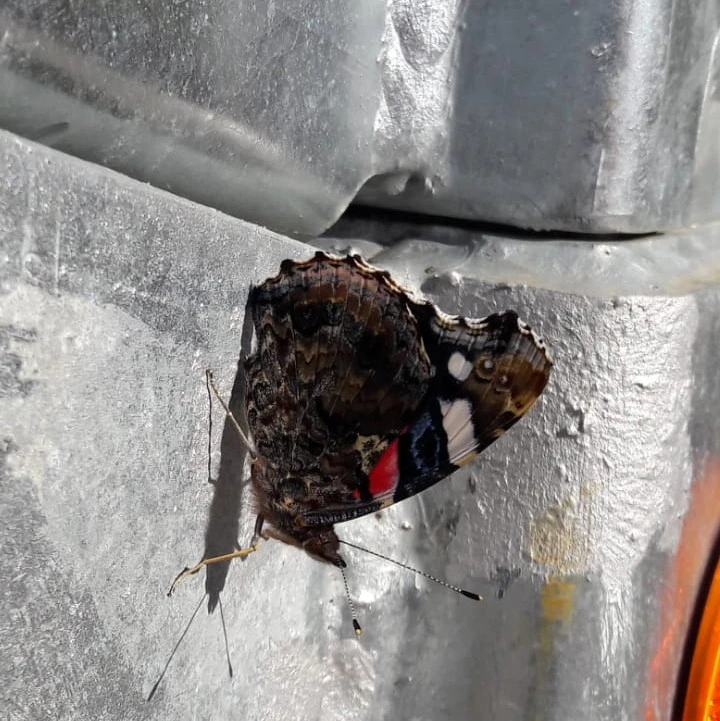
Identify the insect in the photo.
Vanessa atalanta
